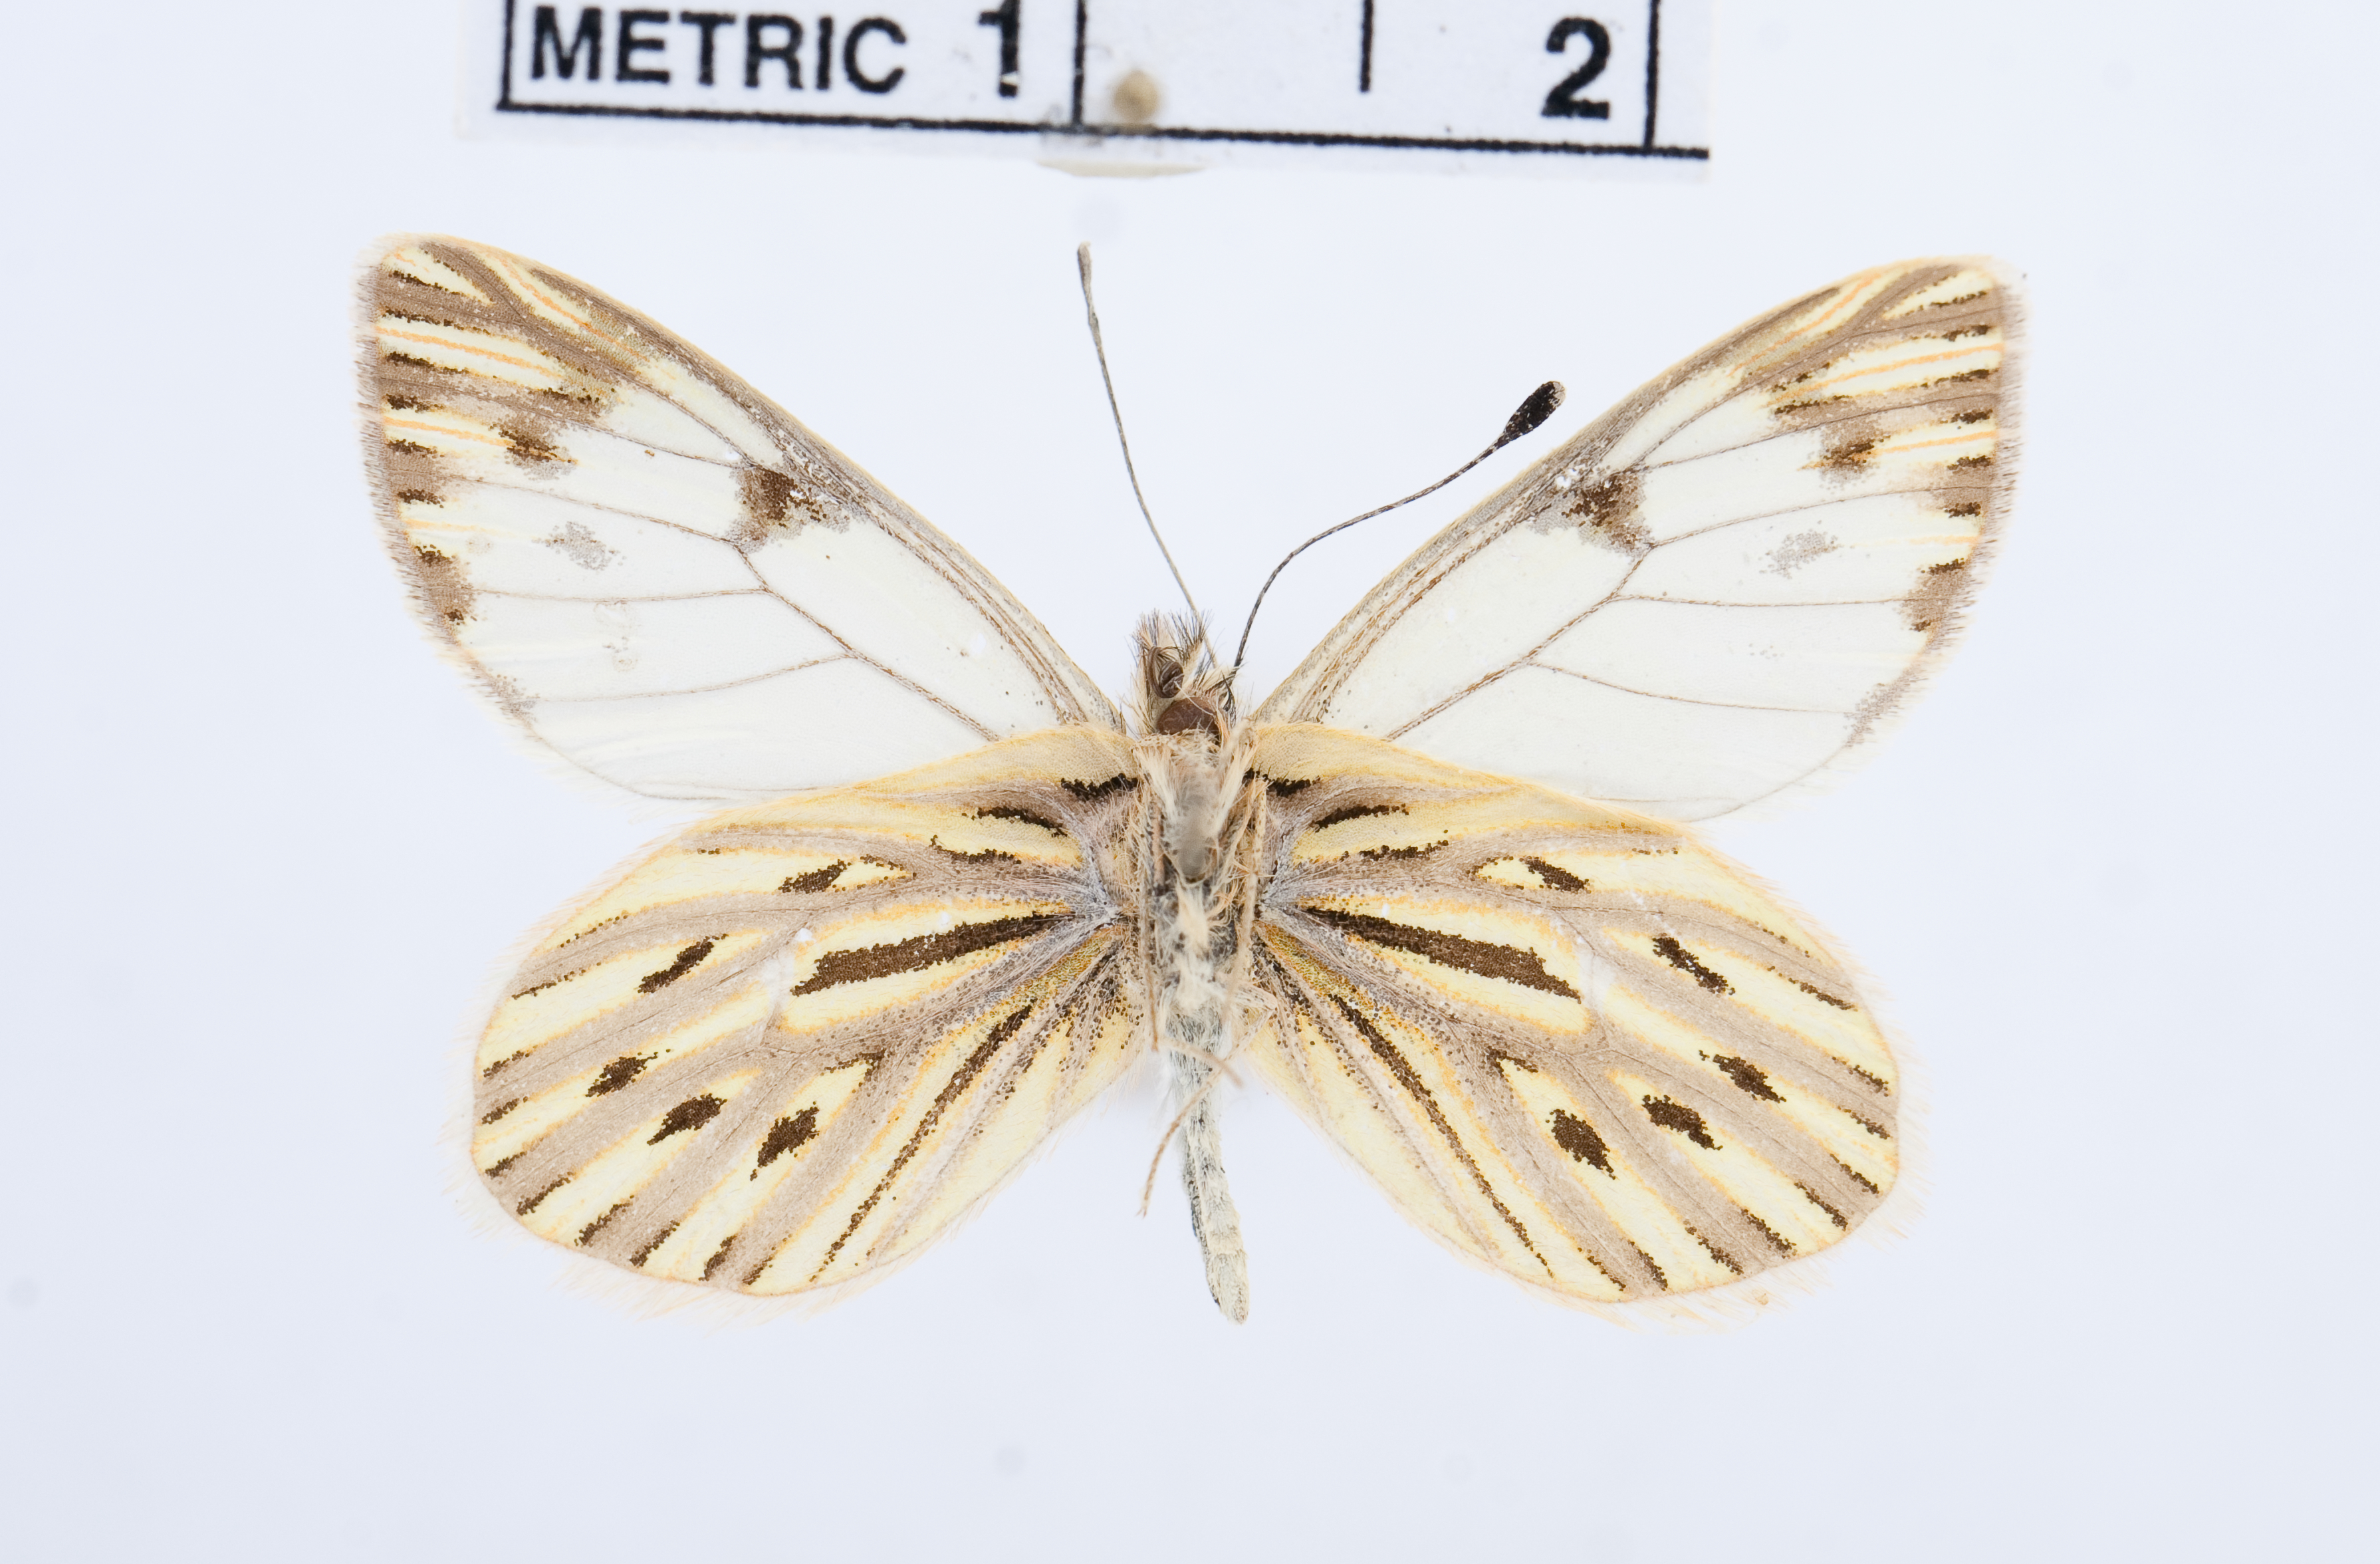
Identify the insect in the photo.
Phulia nymphula
